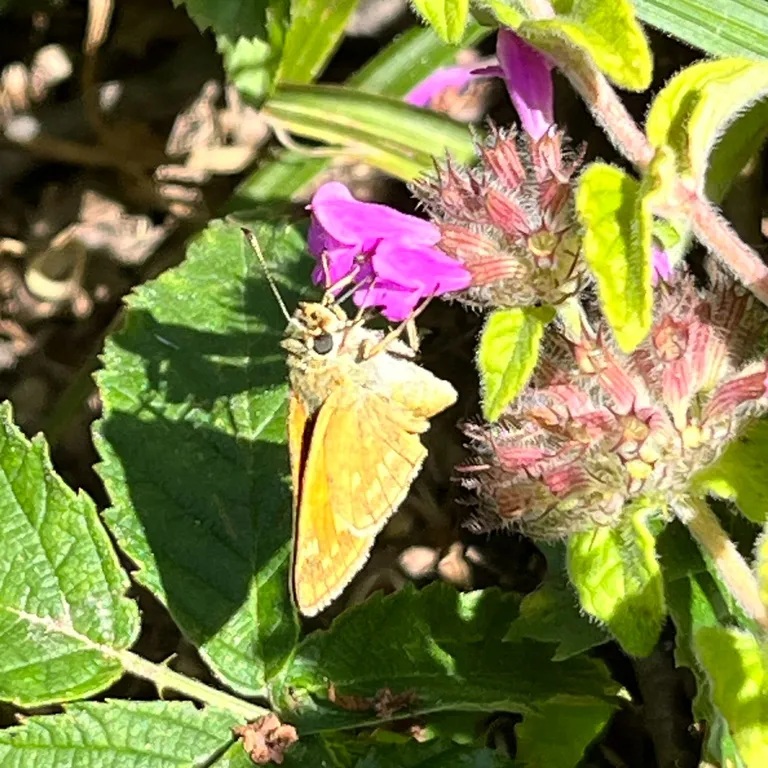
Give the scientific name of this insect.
Ochlodes sylvanus (also Ochlodes venata)
